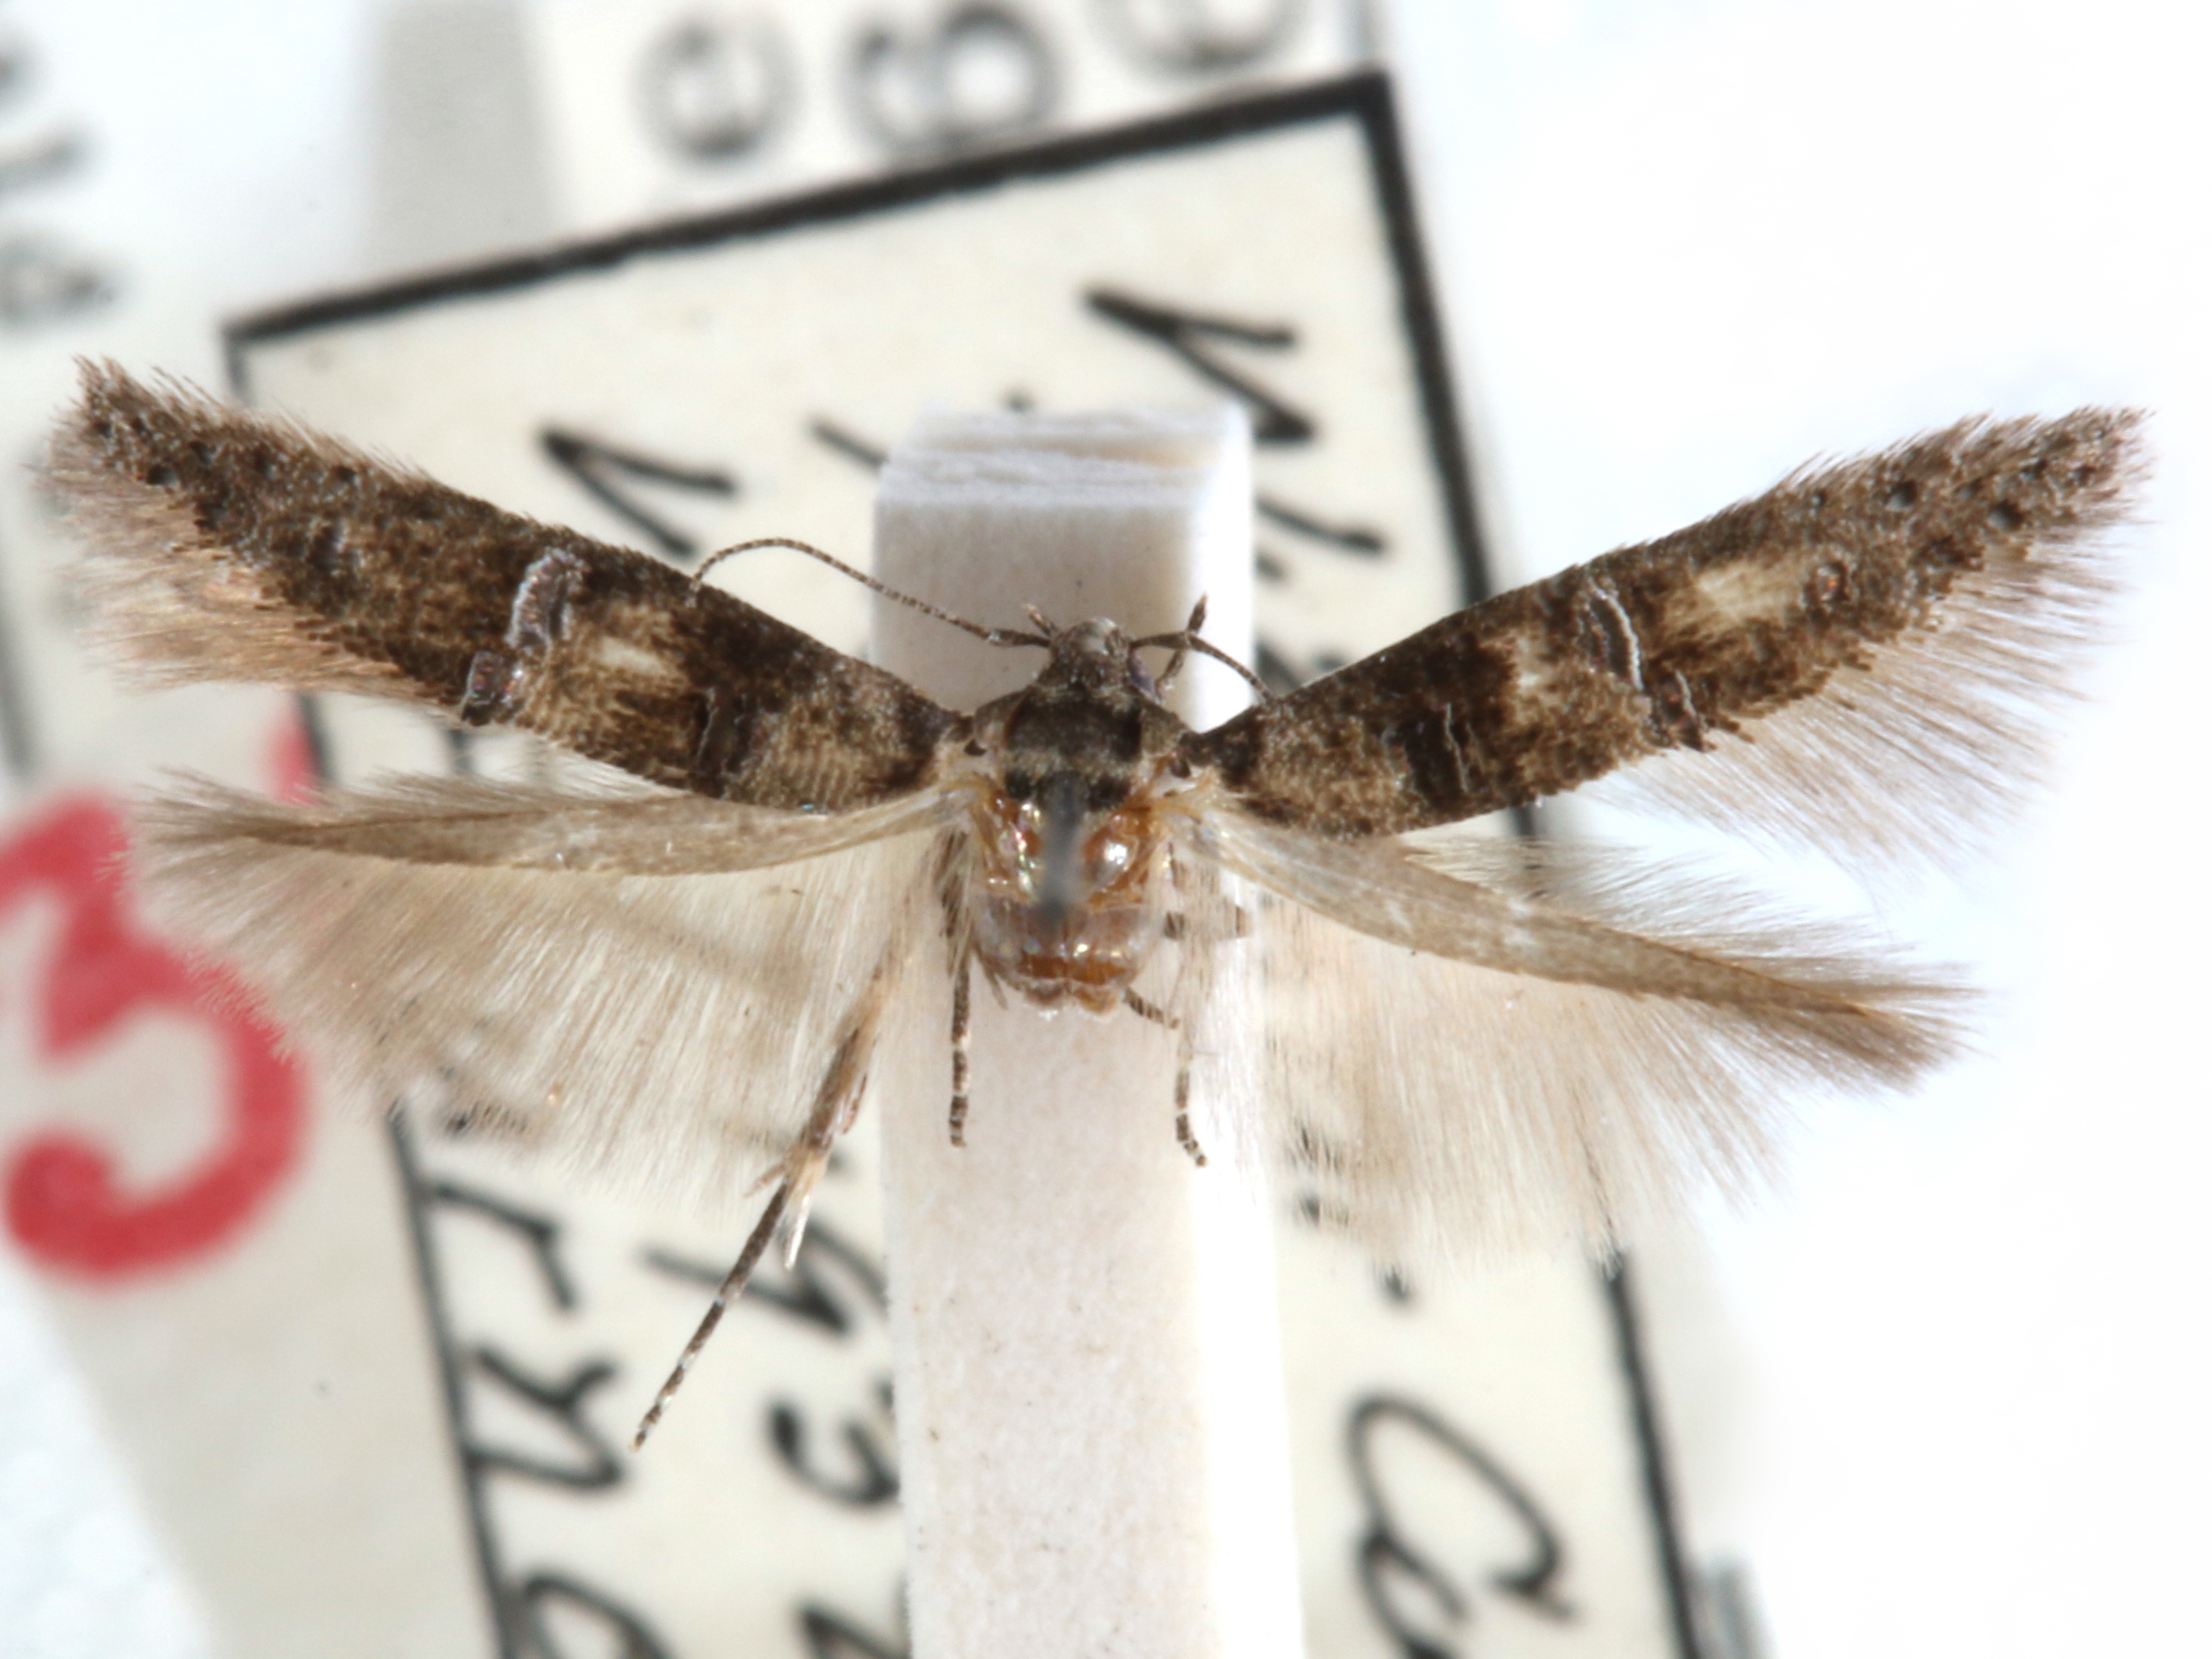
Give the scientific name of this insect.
Sorhagenia nimbosa
